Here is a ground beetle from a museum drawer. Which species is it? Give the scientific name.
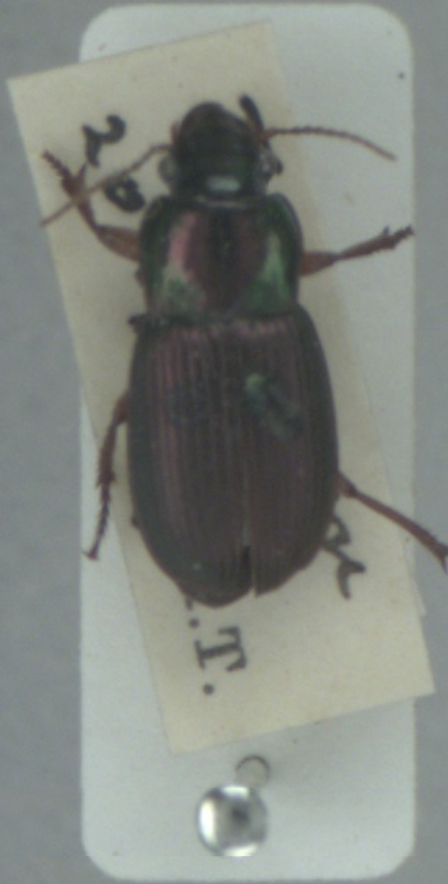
Harpalus affinis
